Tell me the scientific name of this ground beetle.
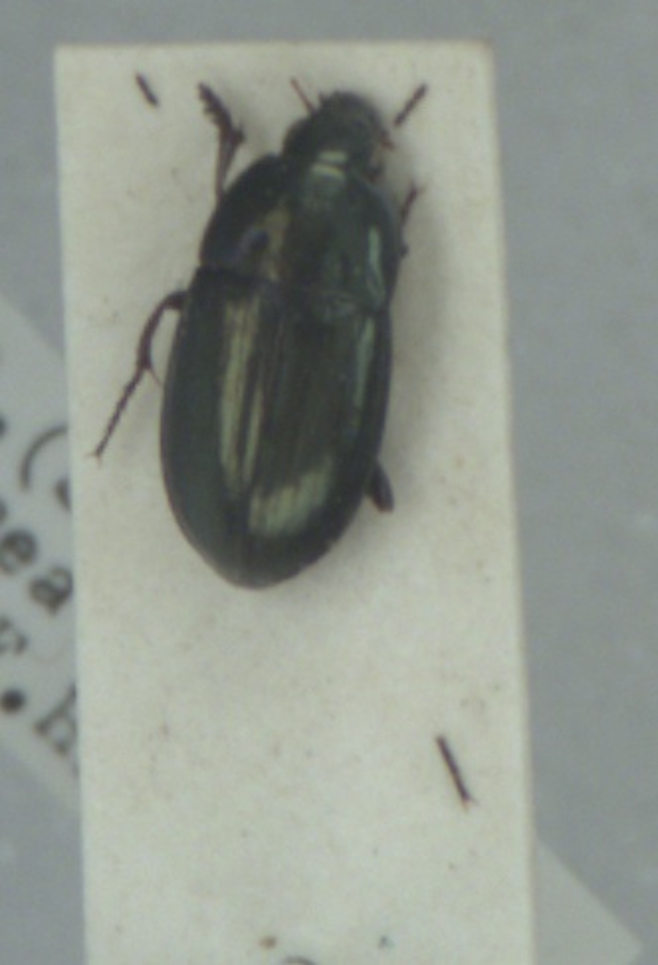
Amara aenea
